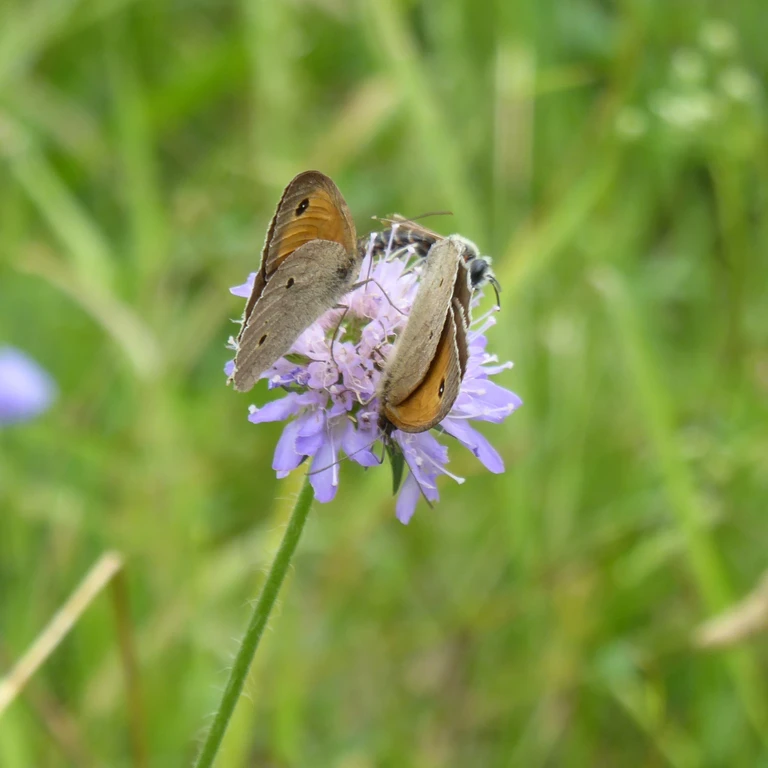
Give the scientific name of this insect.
Maniola jurtina
